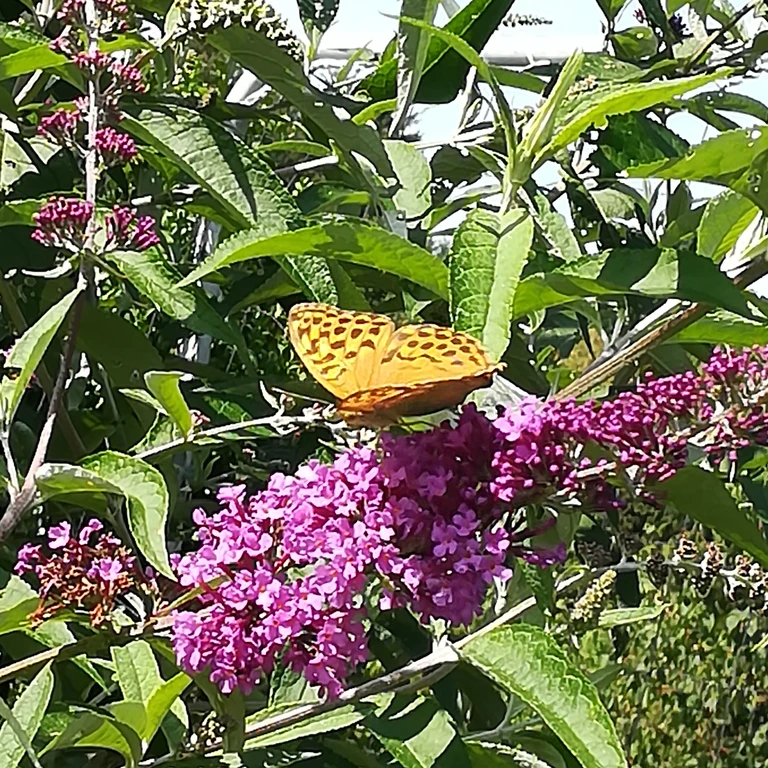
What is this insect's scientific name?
Argynnis paphia
